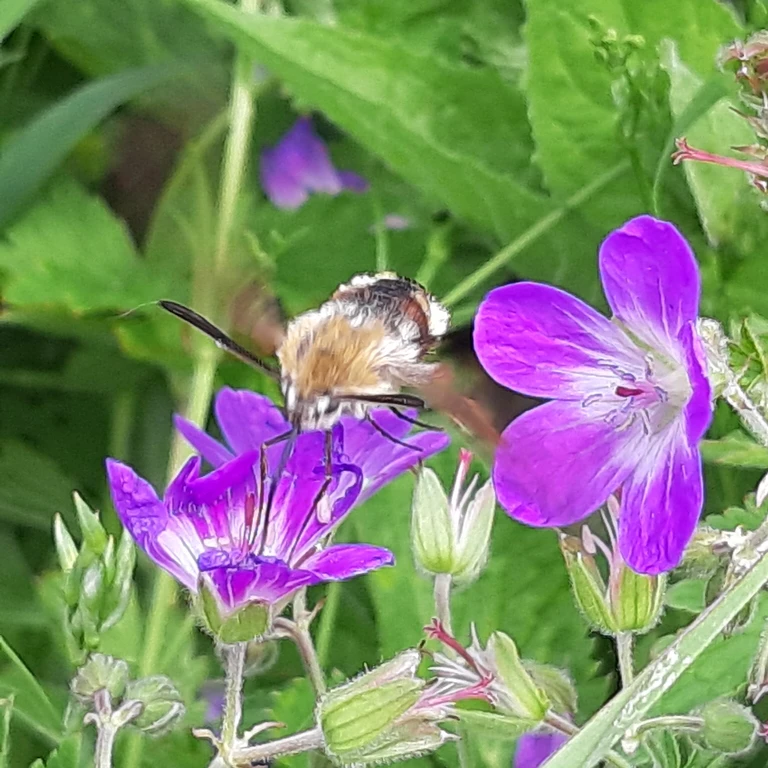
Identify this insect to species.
Hemaris fuciformis
